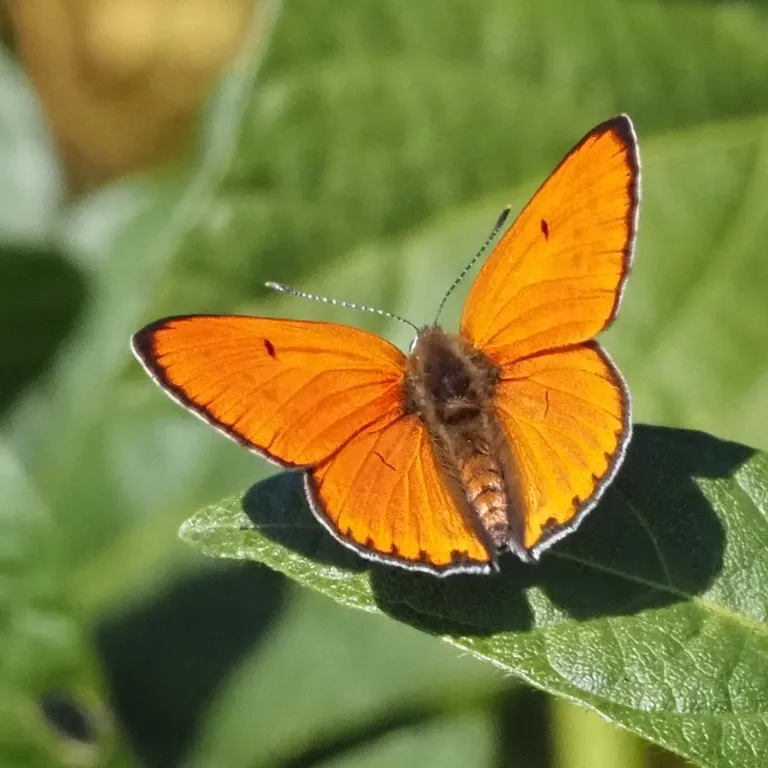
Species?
Lycaena dispar
